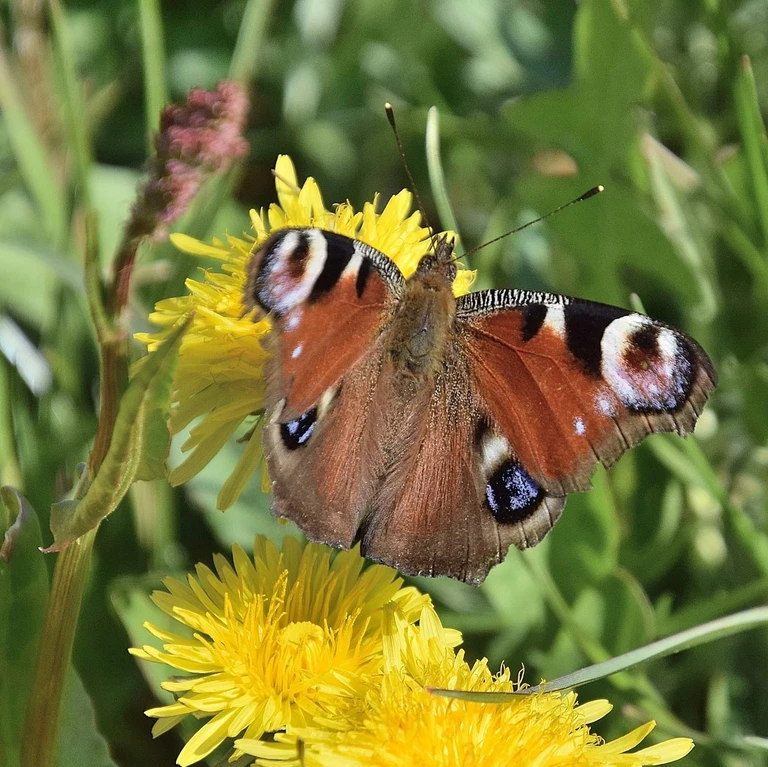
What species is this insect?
Aglais io
